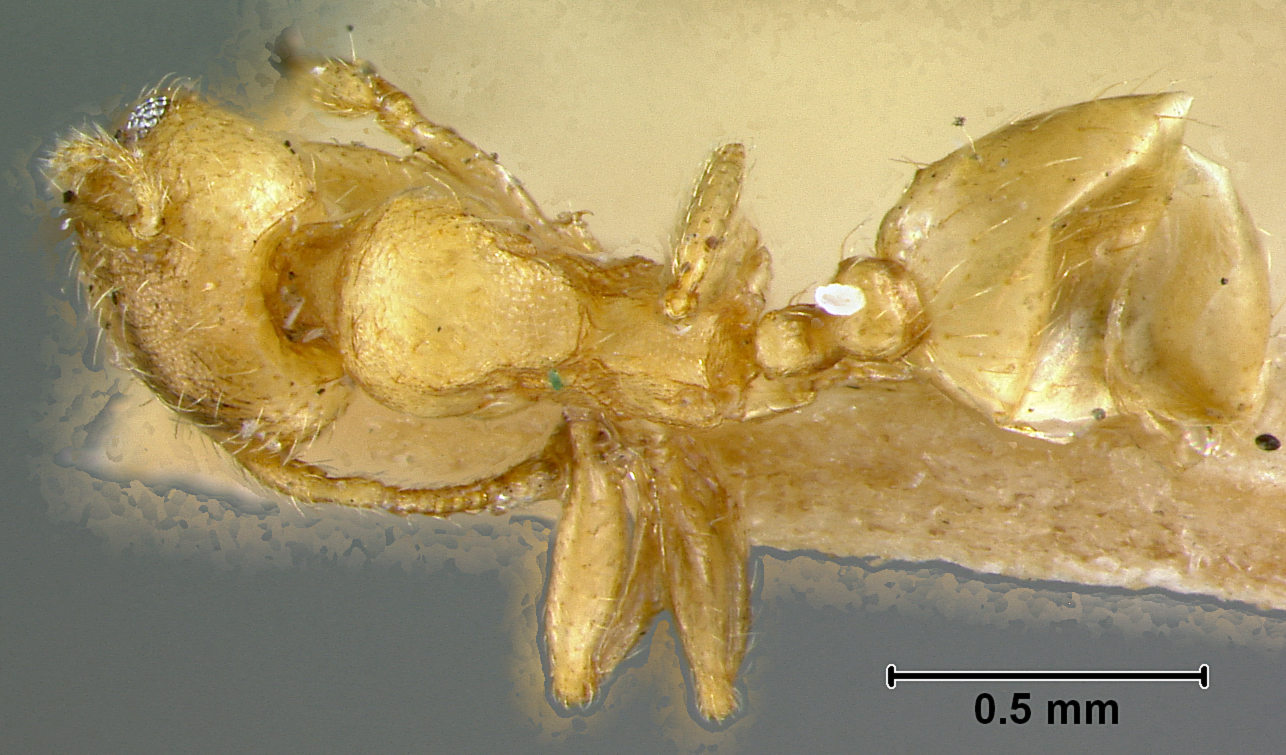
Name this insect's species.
Pheidole chalca
